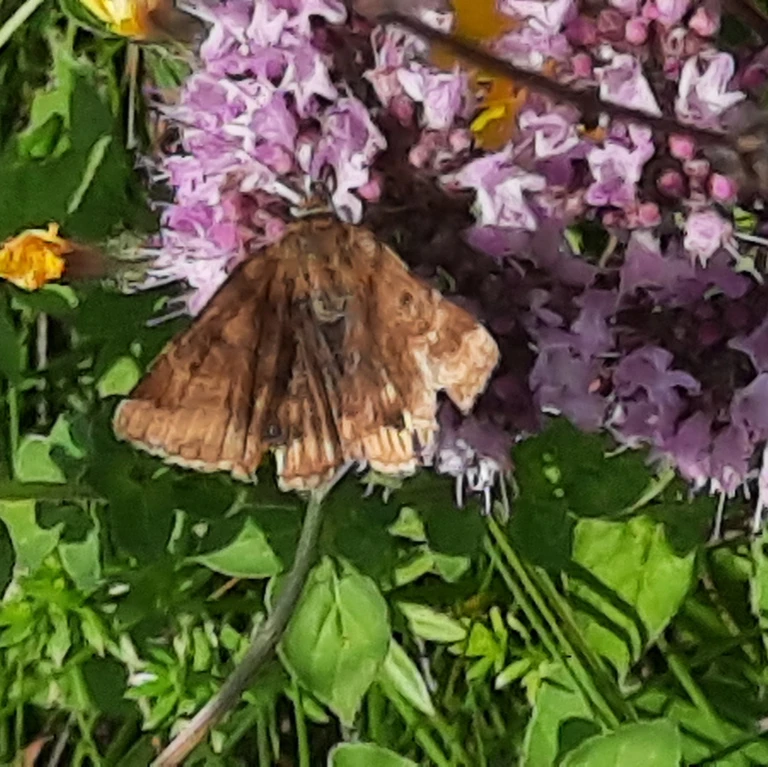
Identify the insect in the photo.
Euclidia glyphica
